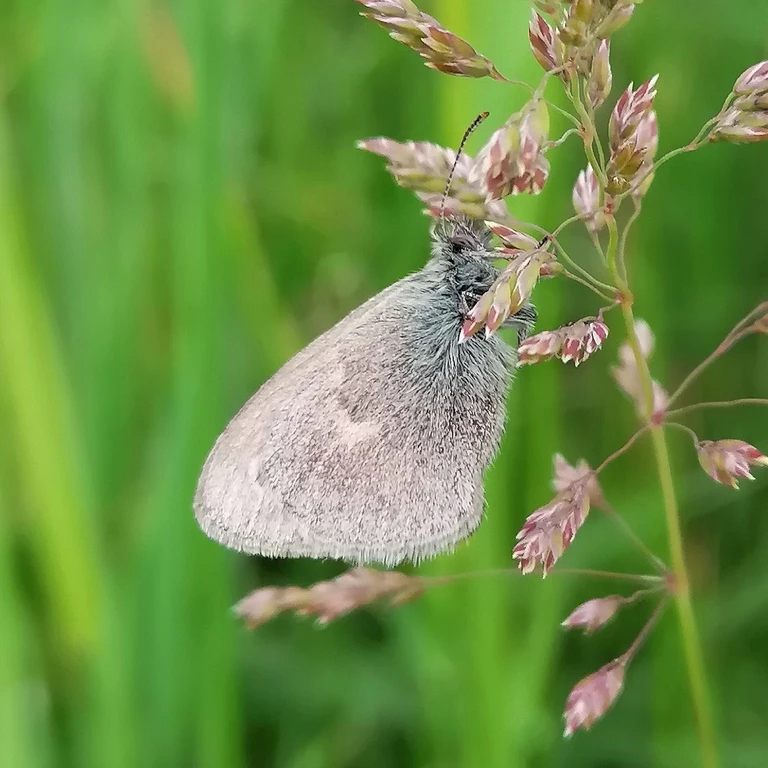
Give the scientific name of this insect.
Coenonympha pamphilus
